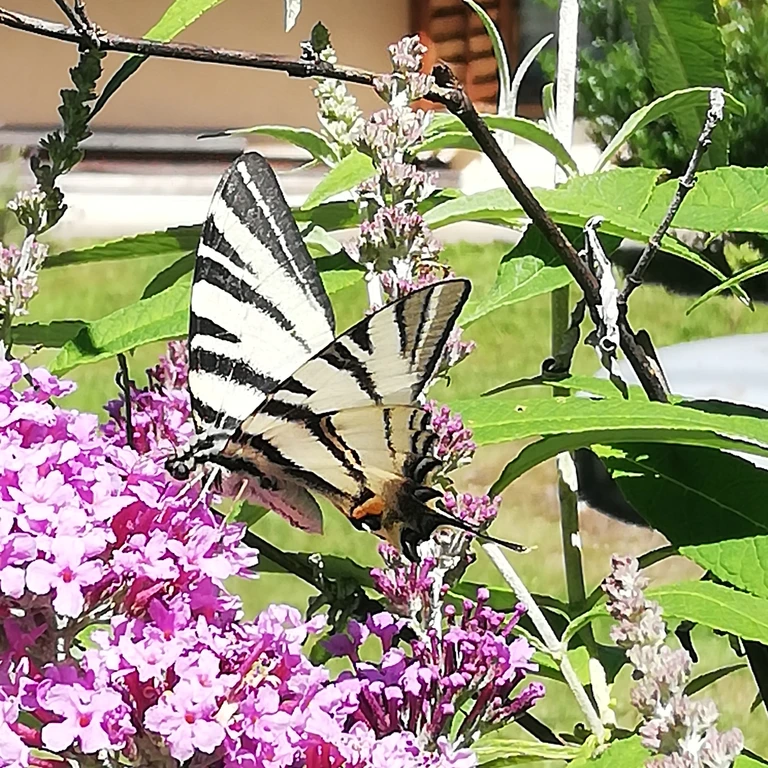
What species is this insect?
Iphiclides podalirius
